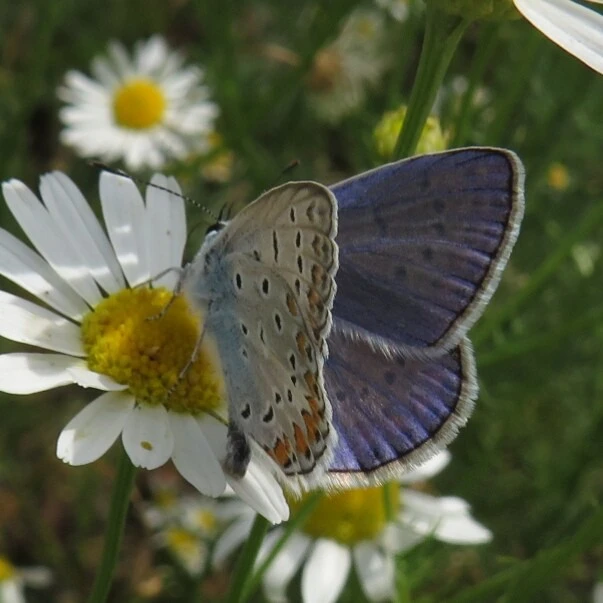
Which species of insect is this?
Polyommatus icarus
